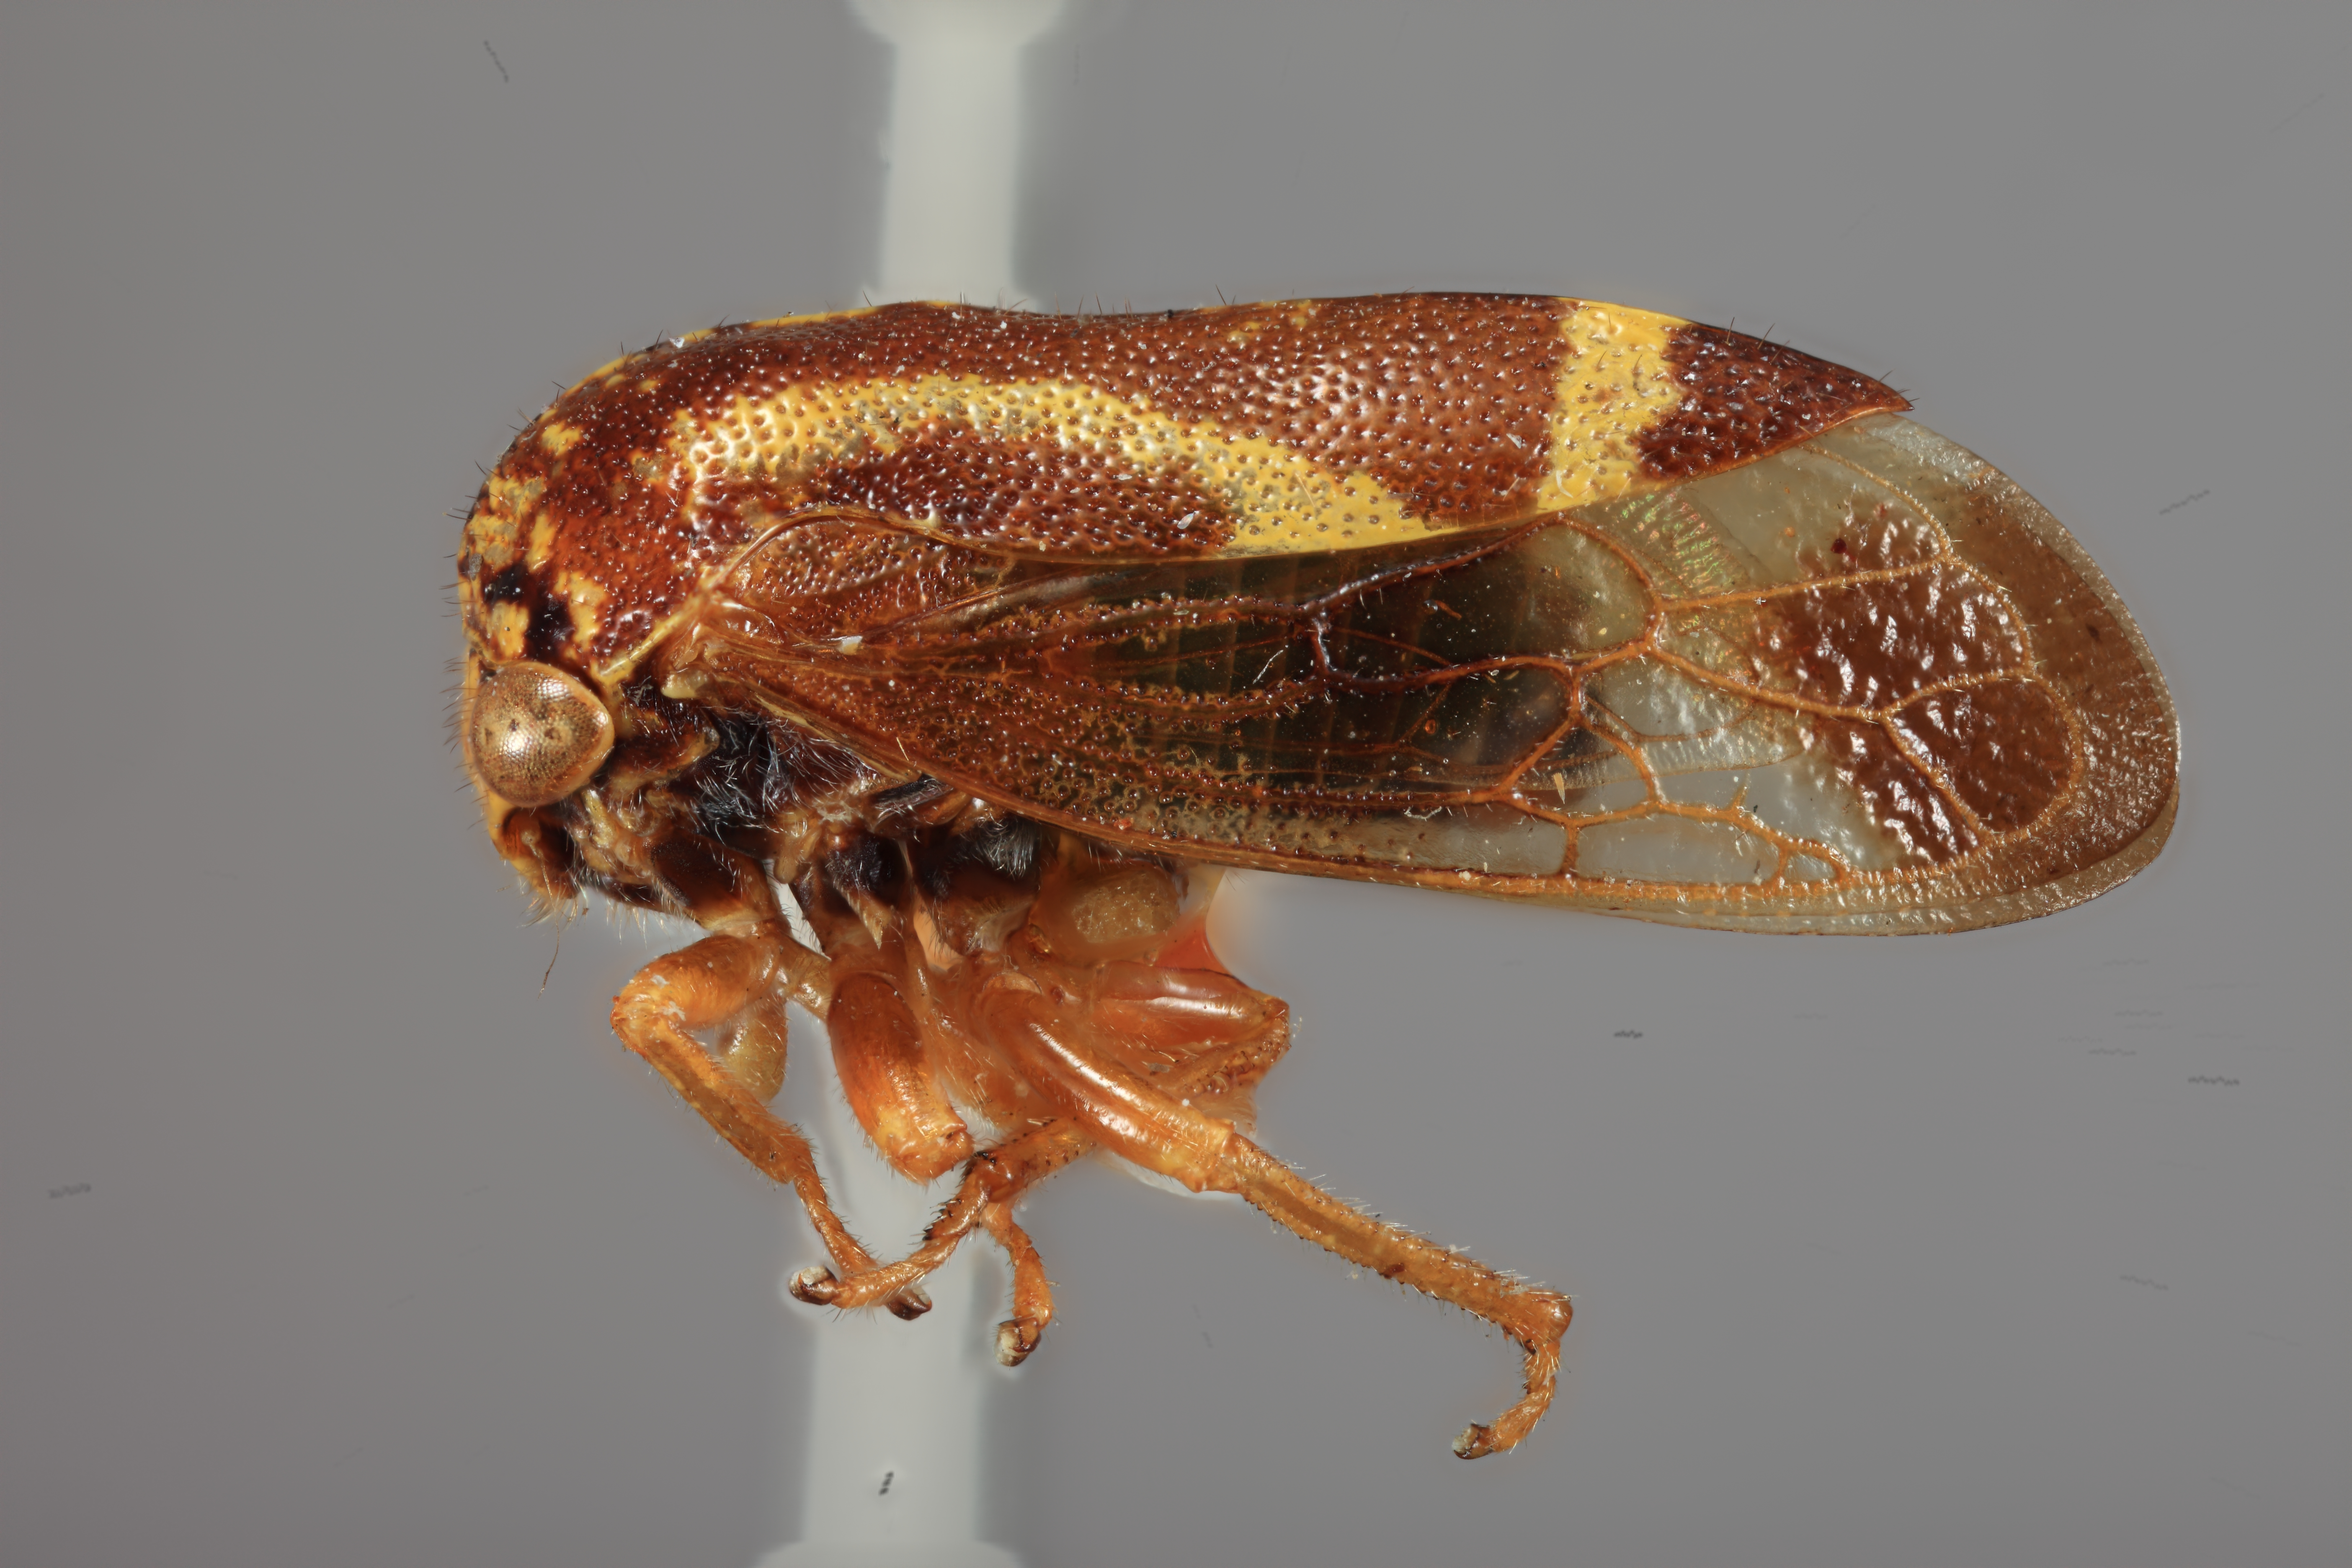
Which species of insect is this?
Ophiderma fraterna
